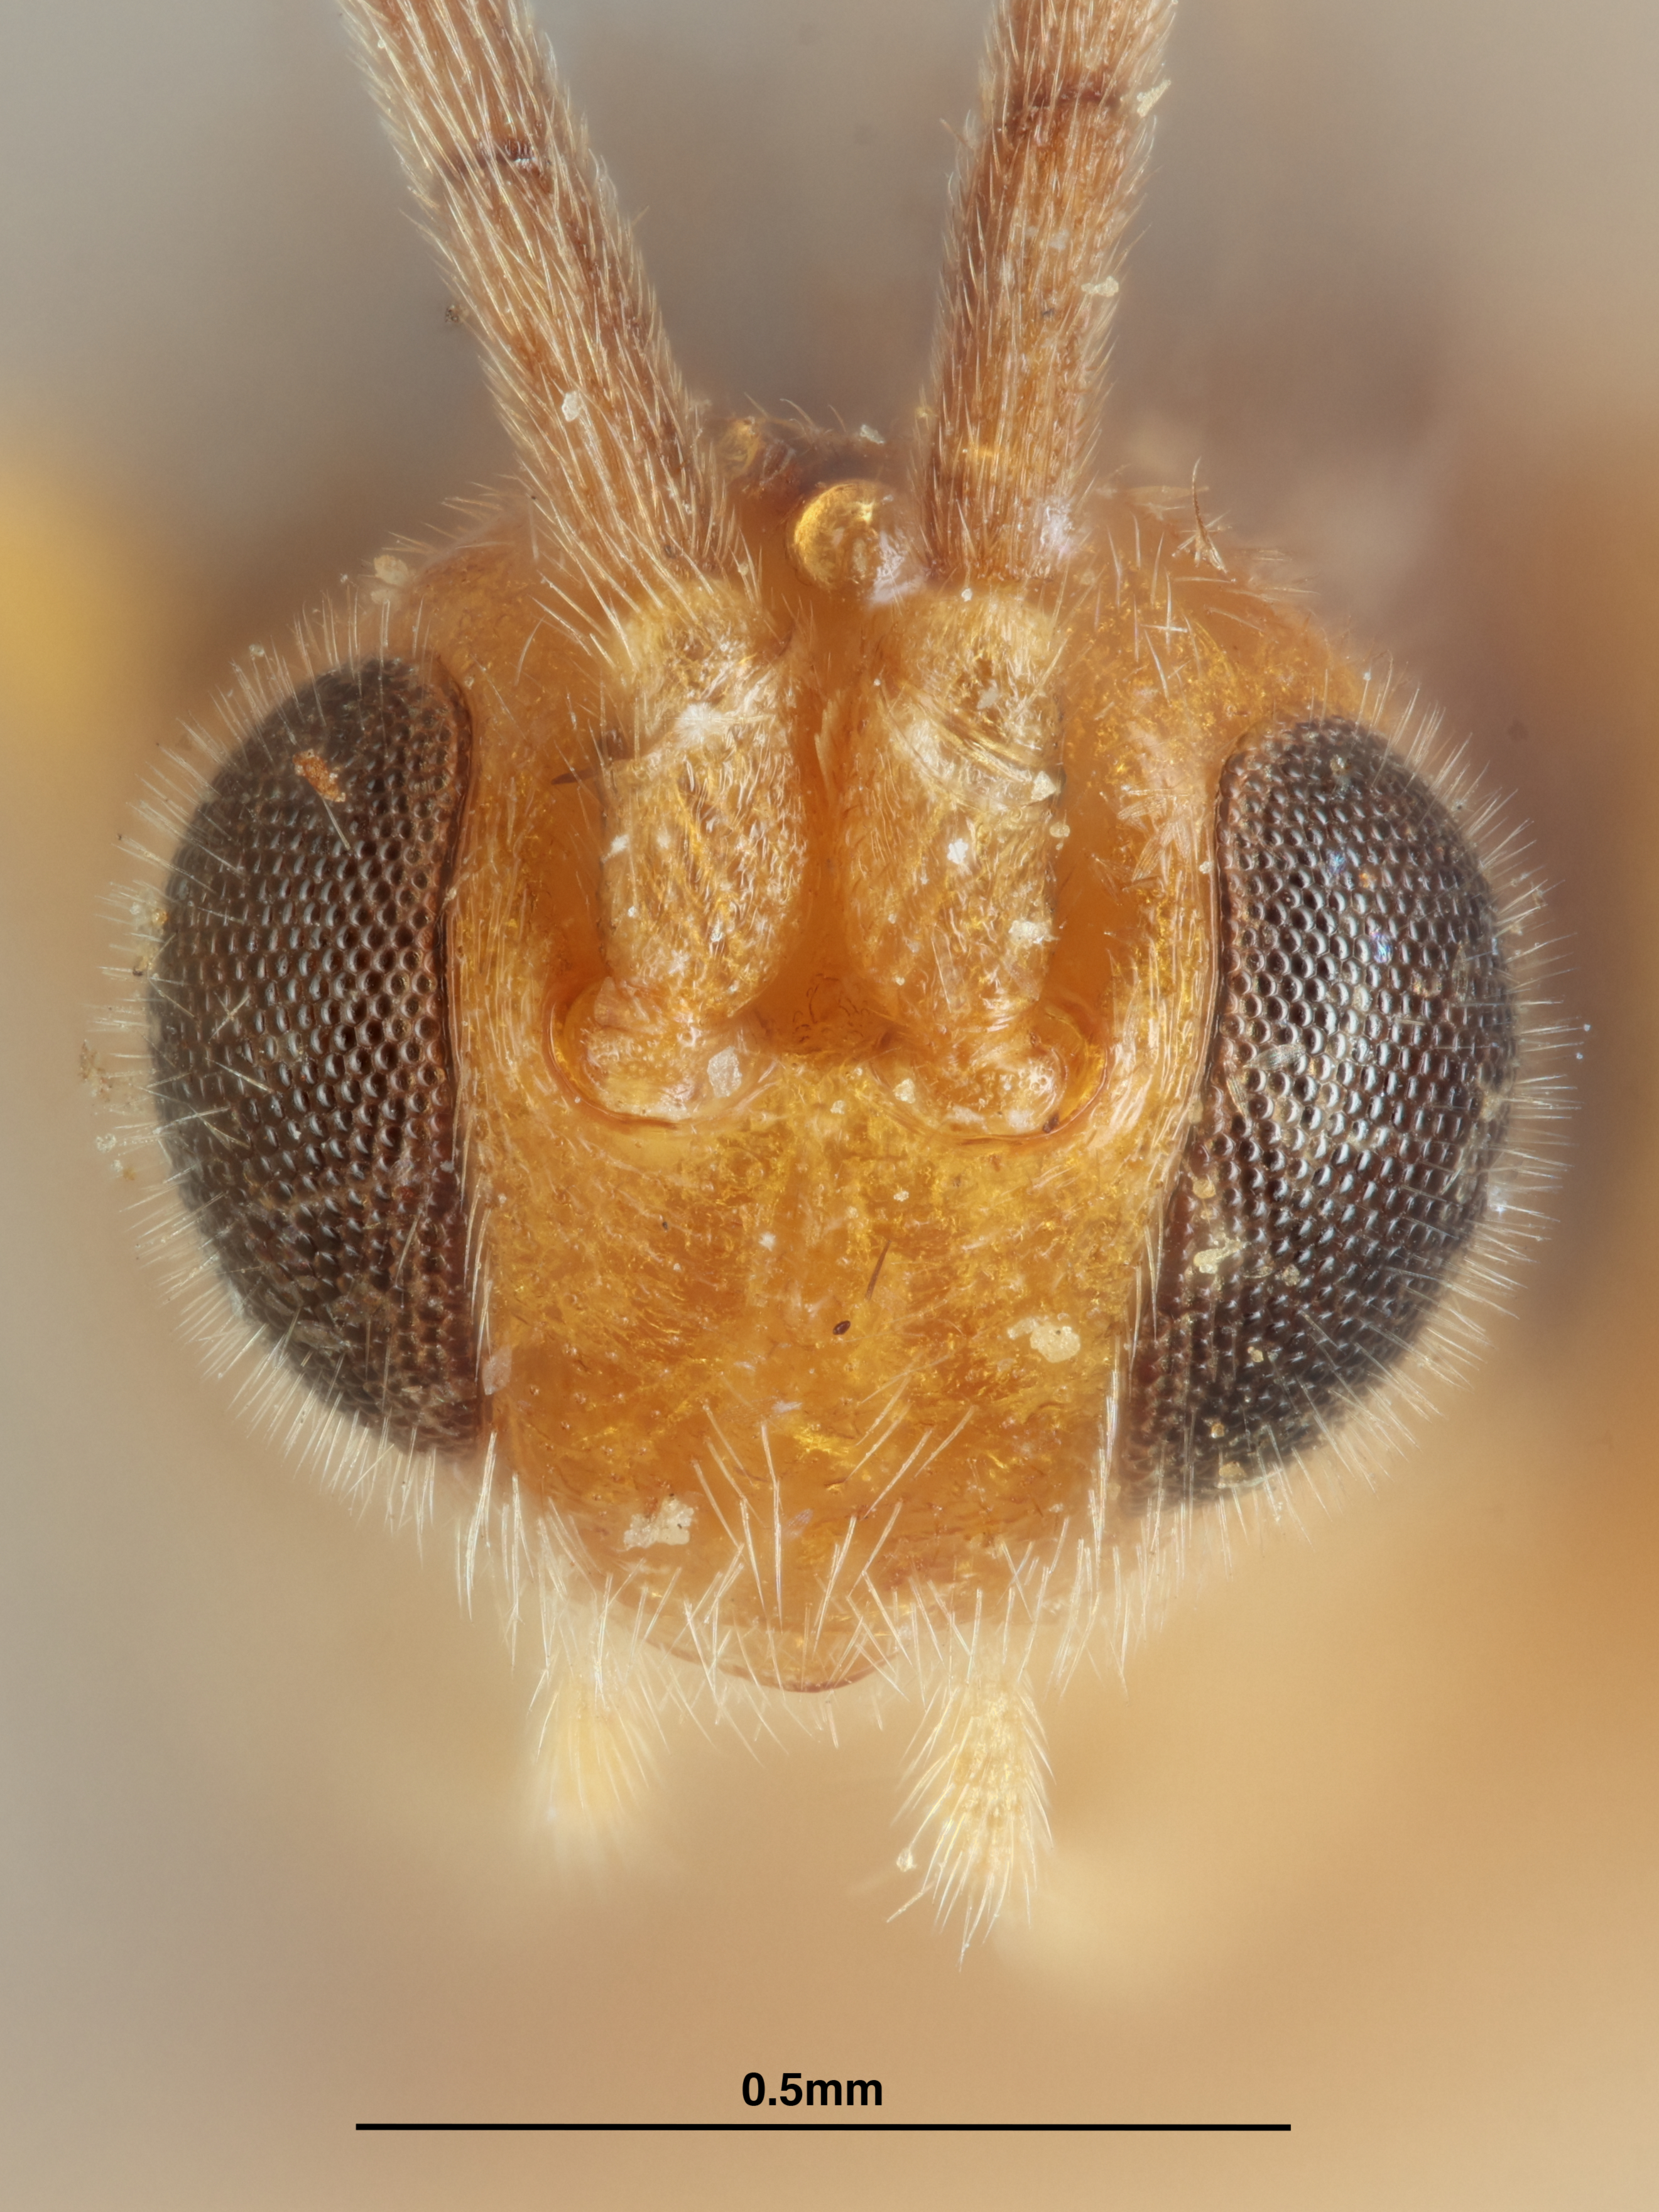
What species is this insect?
Protomicroplitis seriphus
